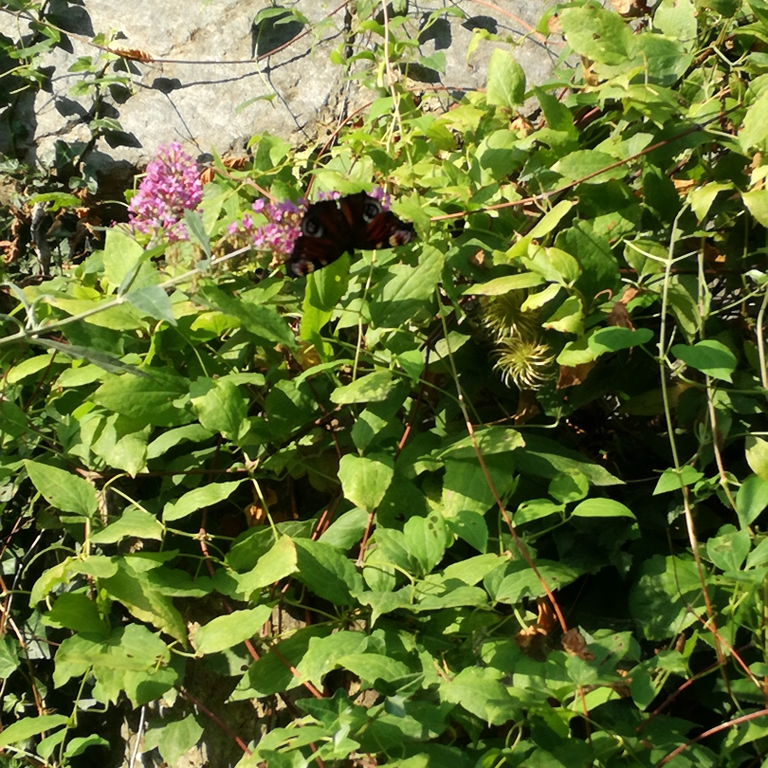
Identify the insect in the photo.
Aglais io
